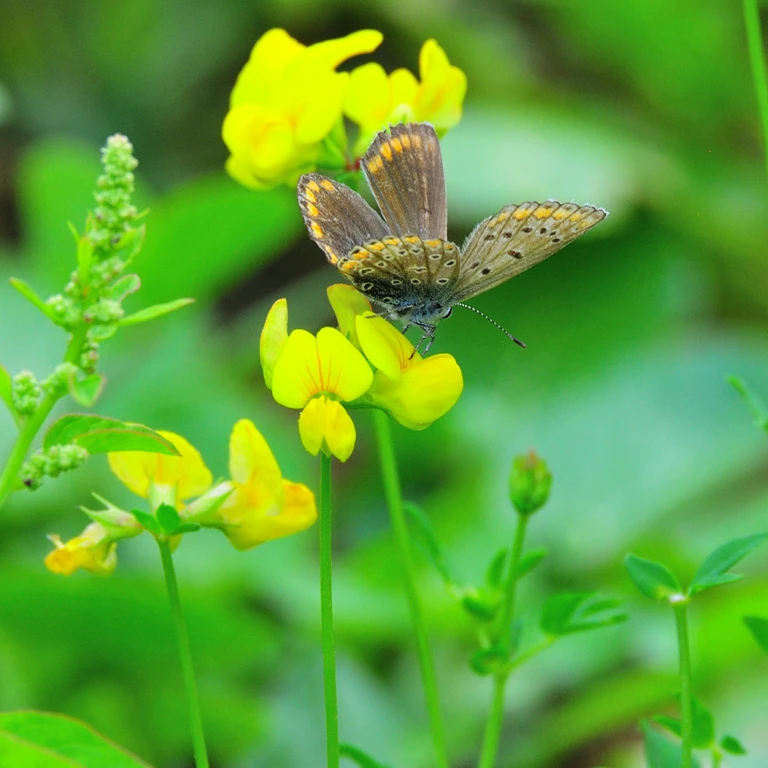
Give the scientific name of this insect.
Polyommatus icarus
